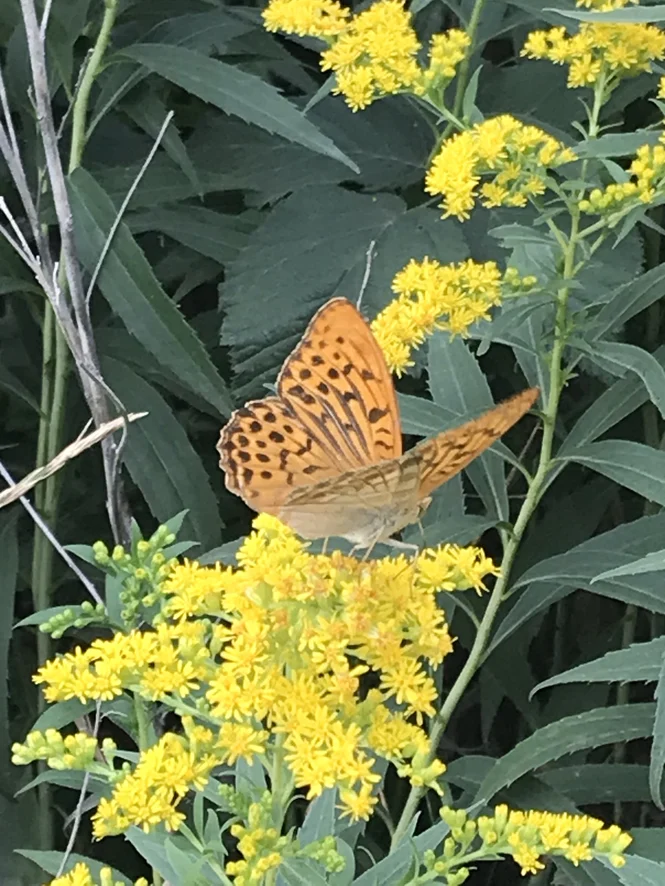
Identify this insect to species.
Argynnis paphia
